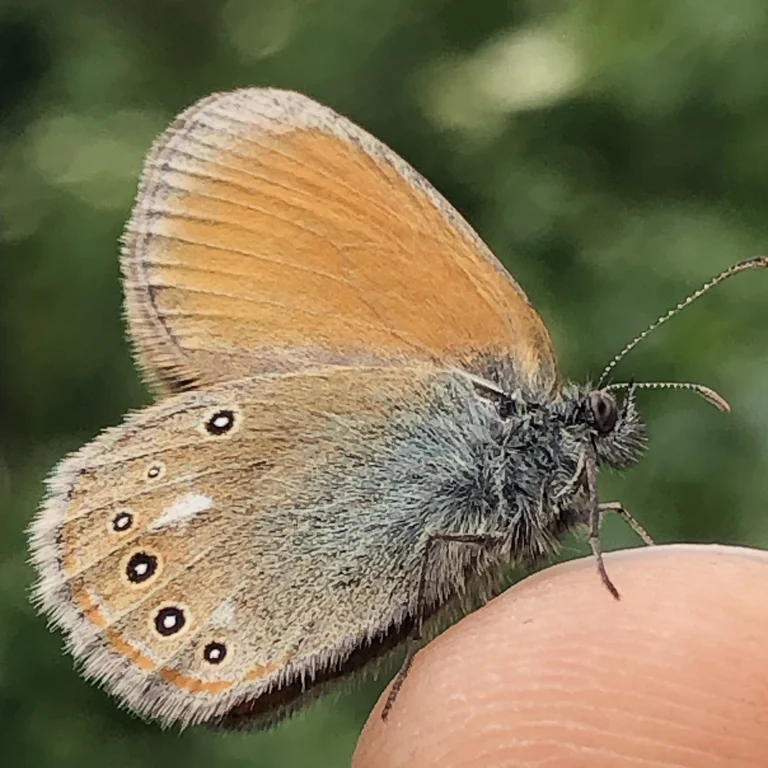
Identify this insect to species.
Coenonympha glycerion (also Coenonympha iphis)
